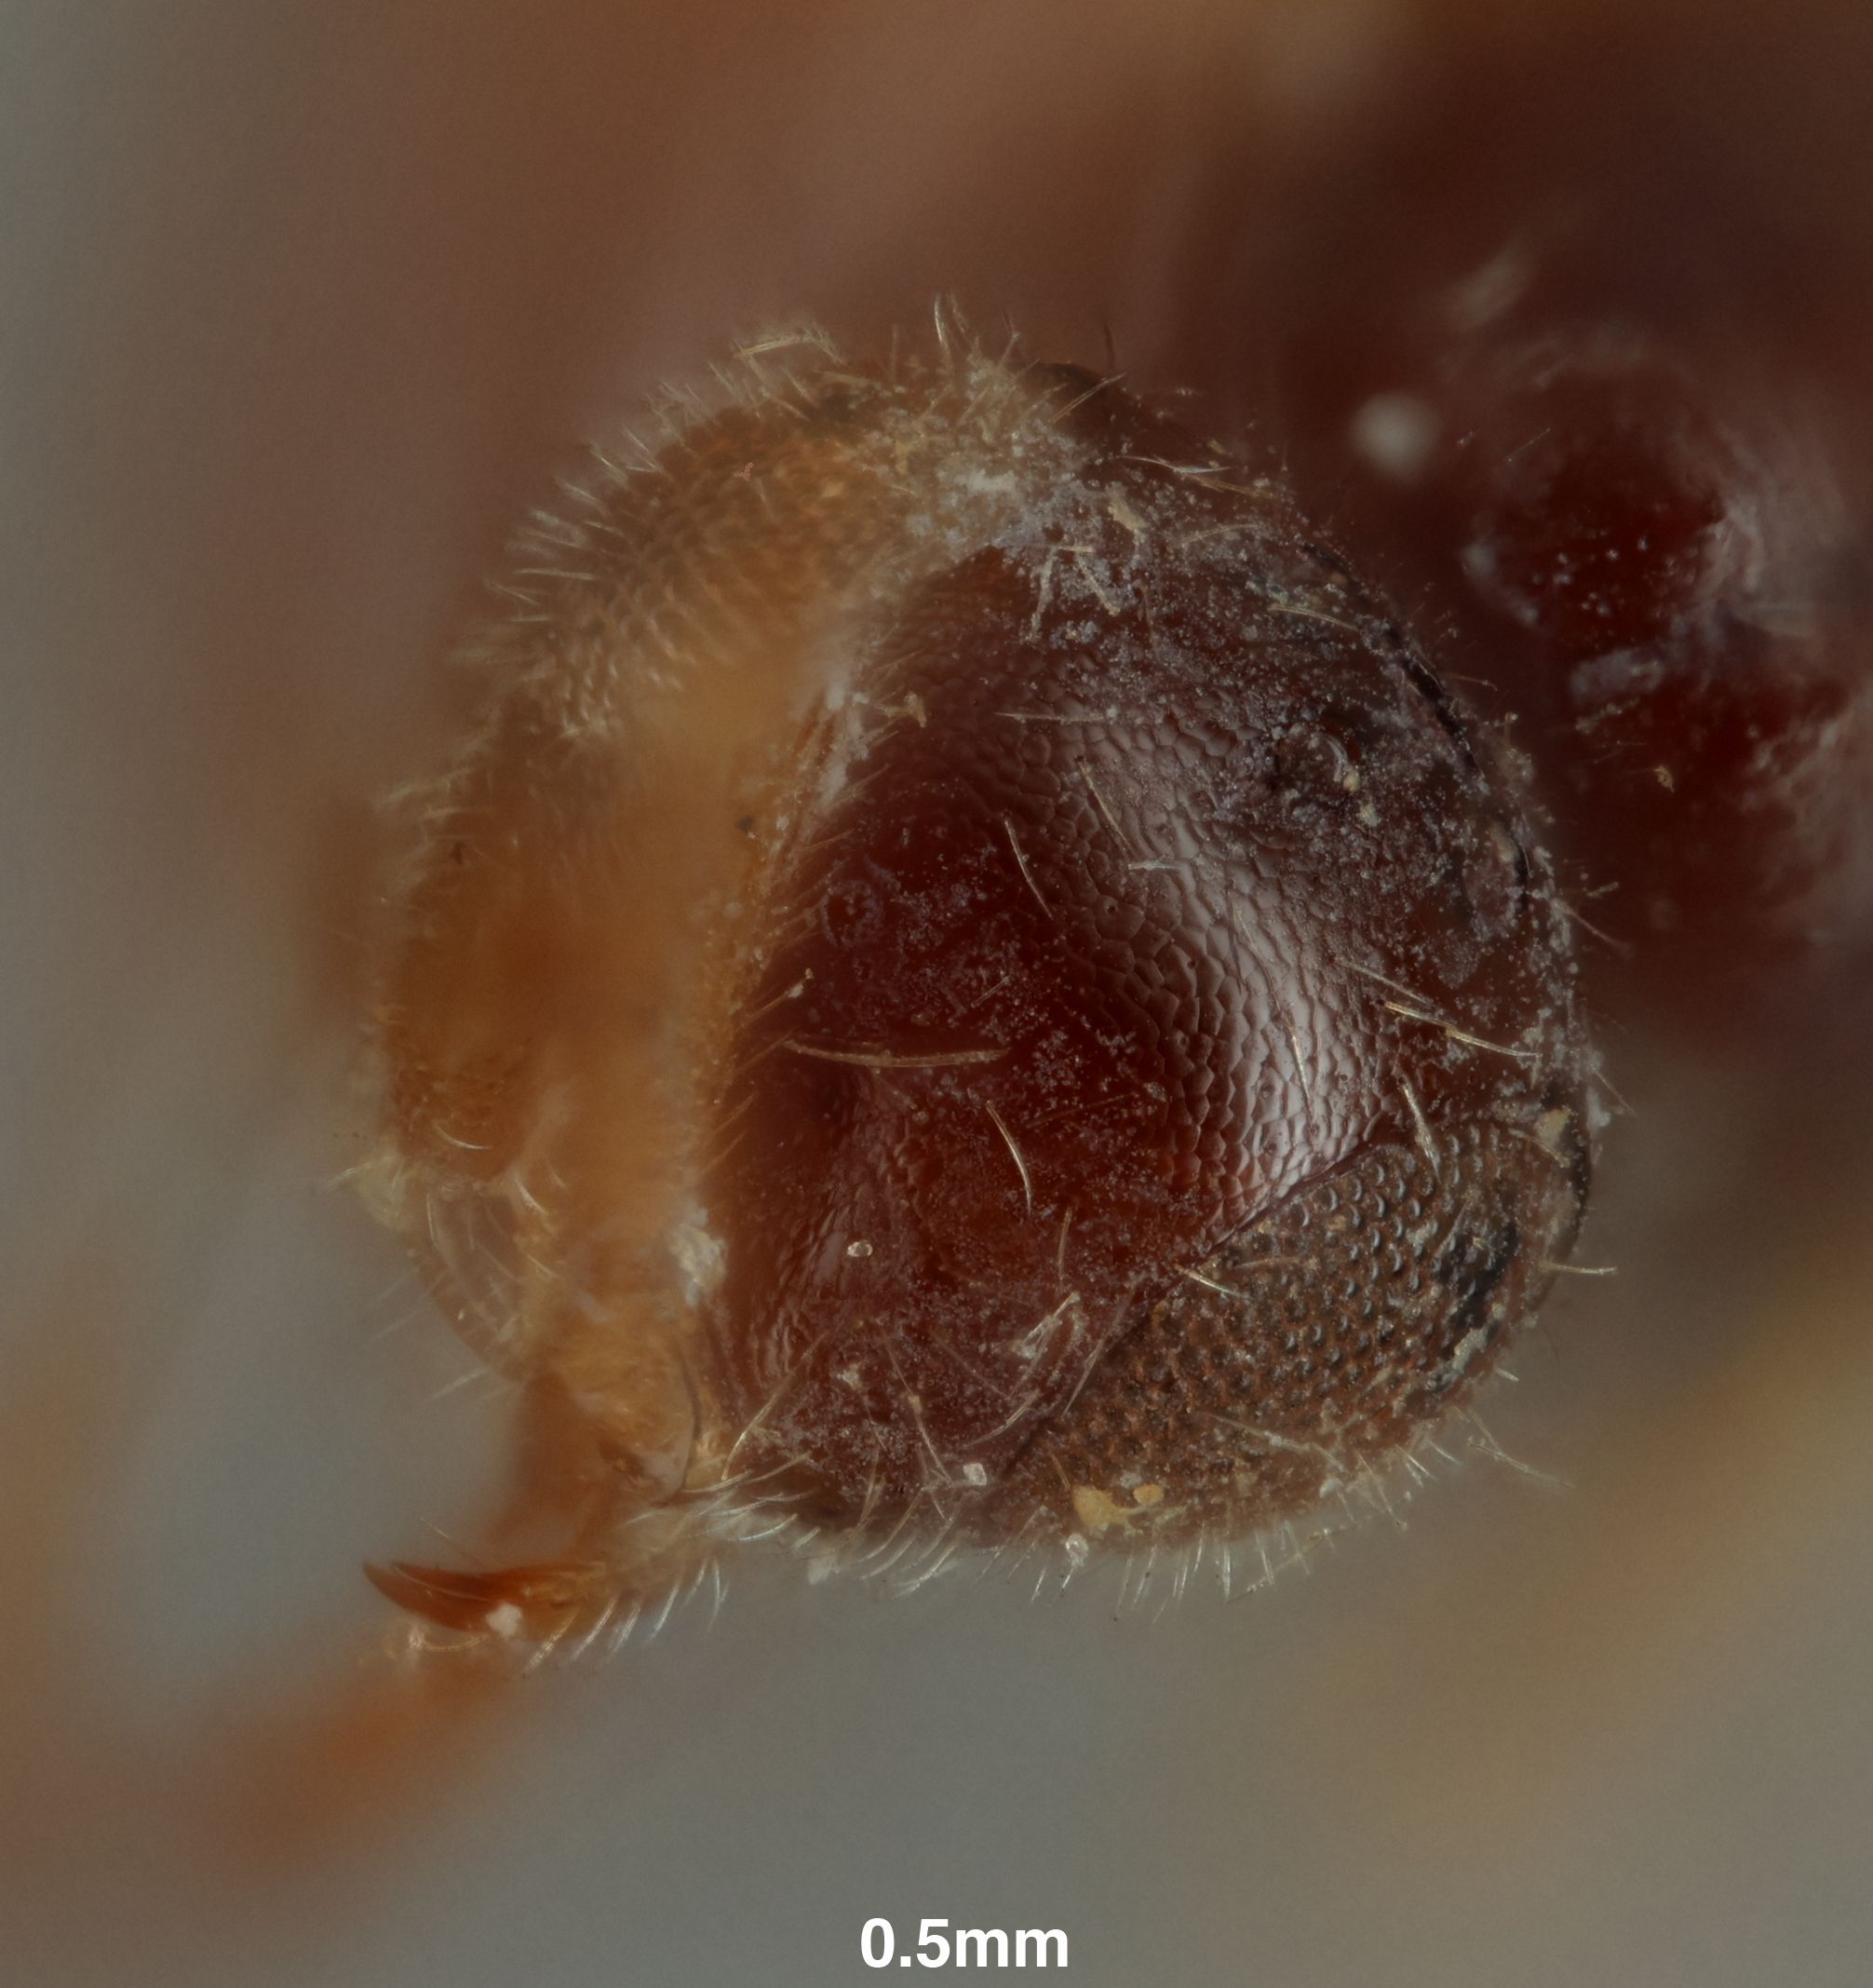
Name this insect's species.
Megaspilus ambiguus
